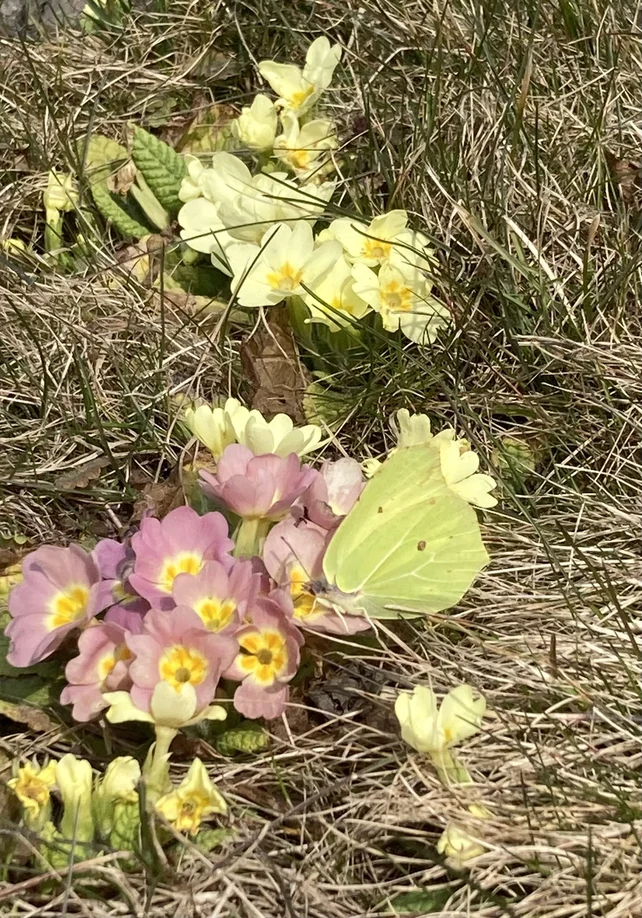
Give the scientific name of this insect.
Gonepteryx rhamni
